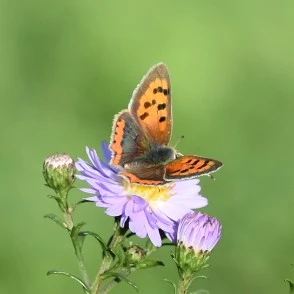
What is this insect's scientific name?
Lycaena phlaeas
